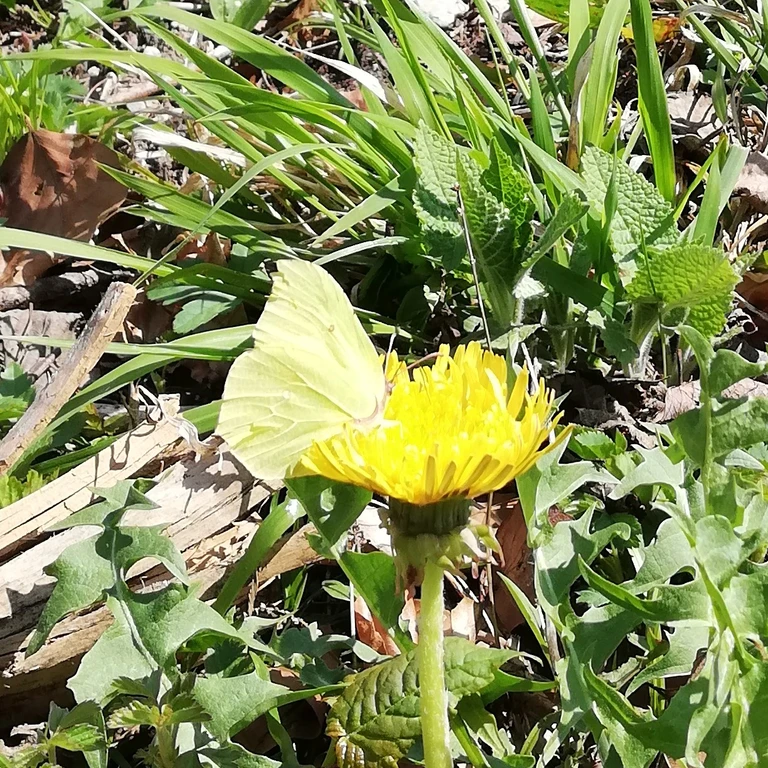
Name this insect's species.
Gonepteryx rhamni
